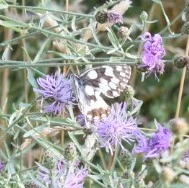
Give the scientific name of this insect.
Melanargia galathea
